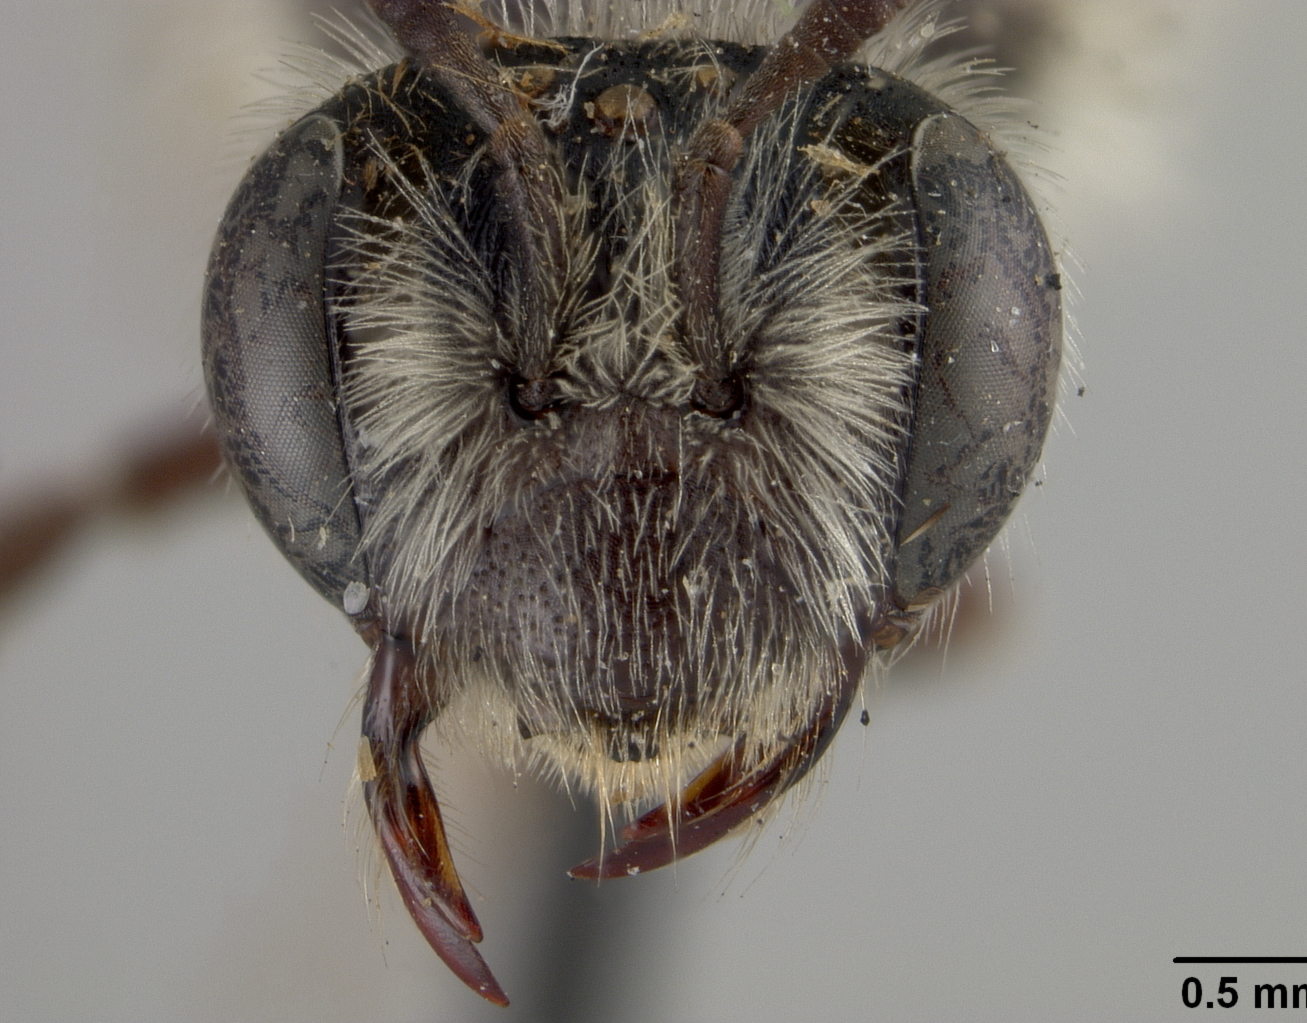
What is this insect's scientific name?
Andrena montrosensis
